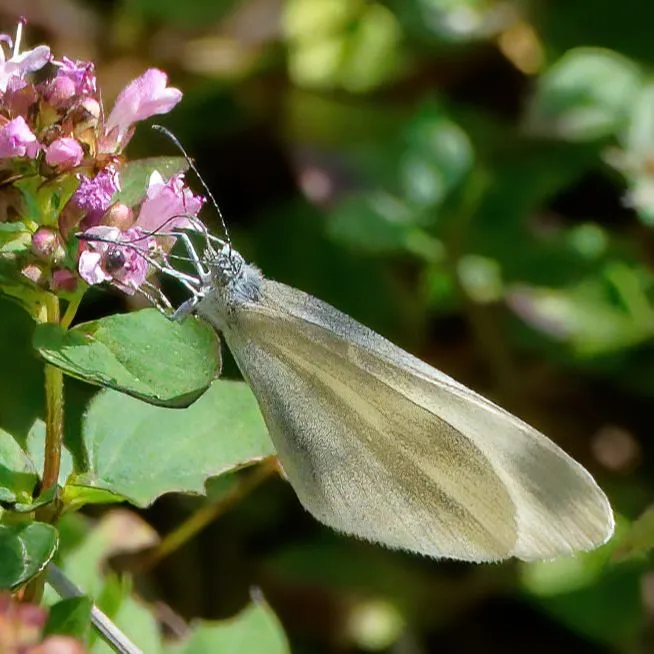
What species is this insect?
Leptidea sinapis/juvernica
